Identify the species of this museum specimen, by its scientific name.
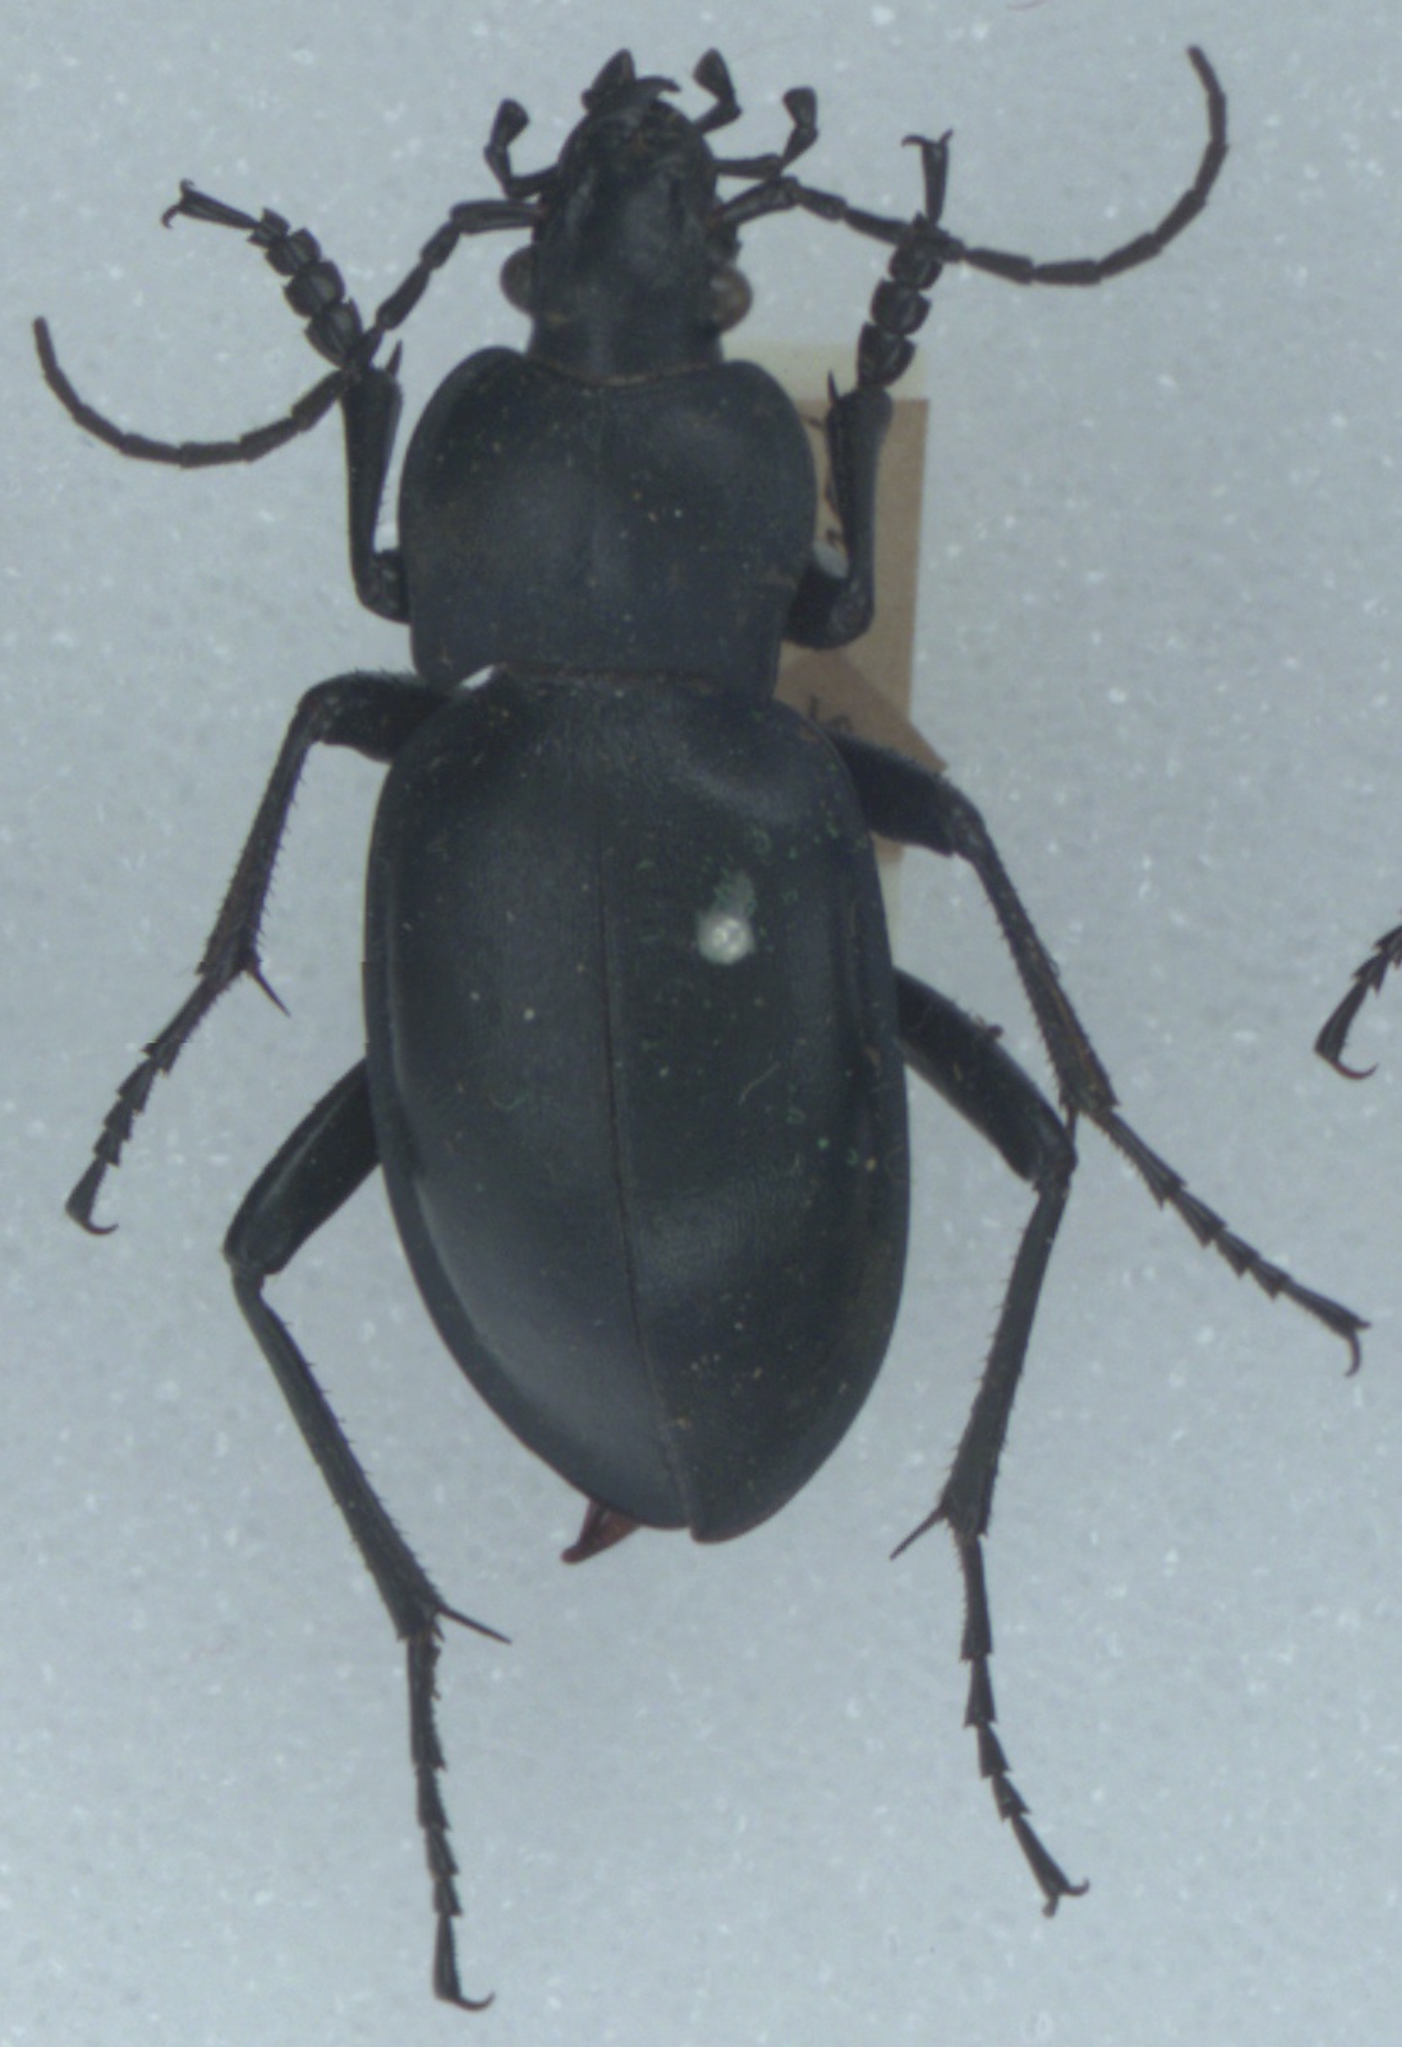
Carabus glabratus
